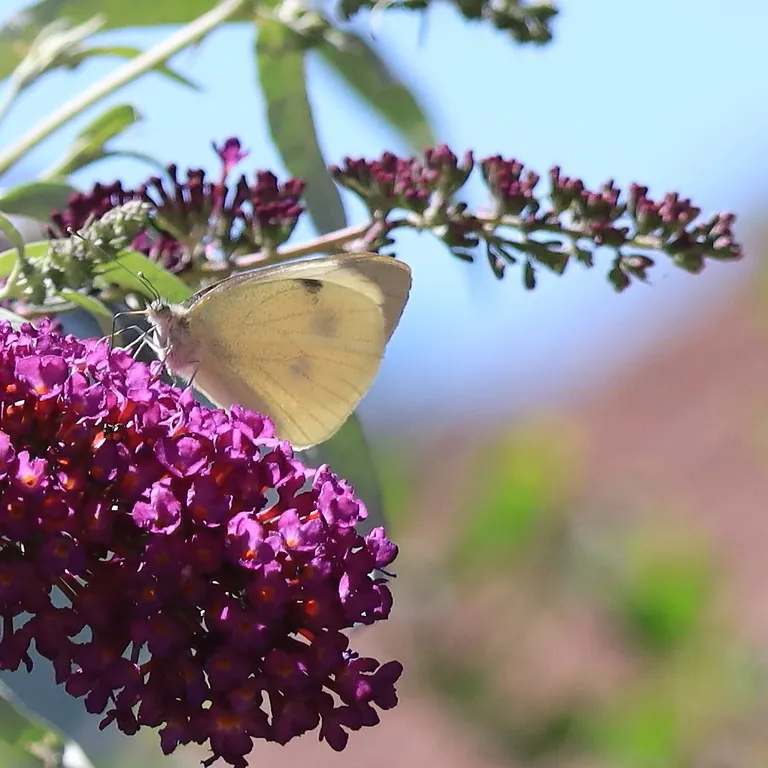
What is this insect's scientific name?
Pieris brassicae
